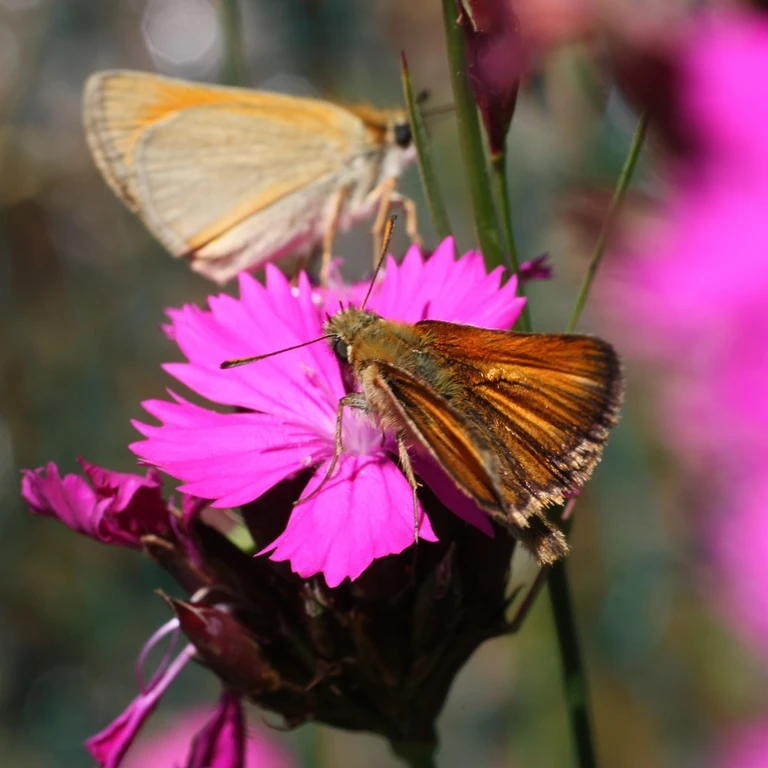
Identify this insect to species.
Thymelicus sylvestris
